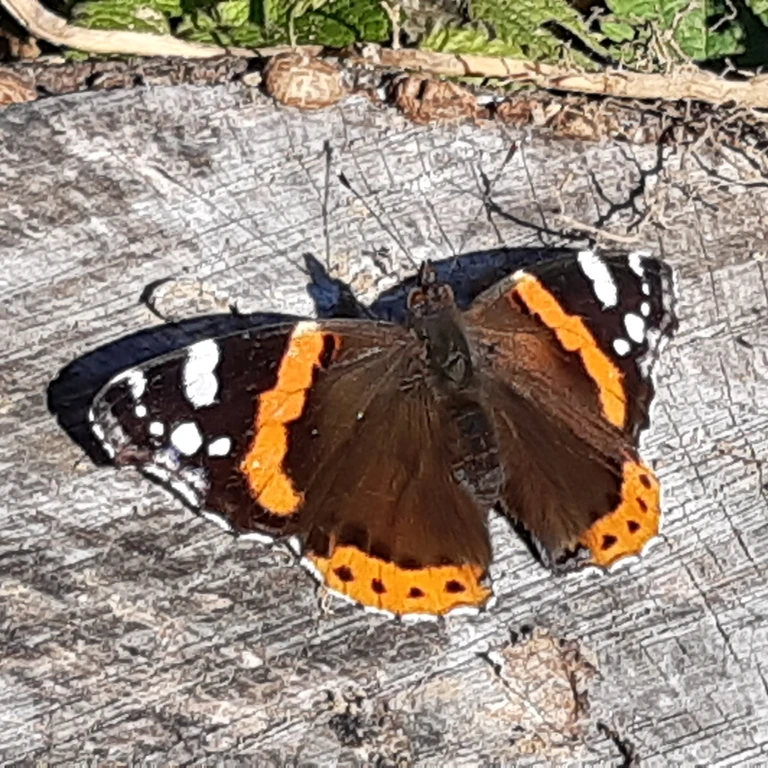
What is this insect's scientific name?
Vanessa atalanta
